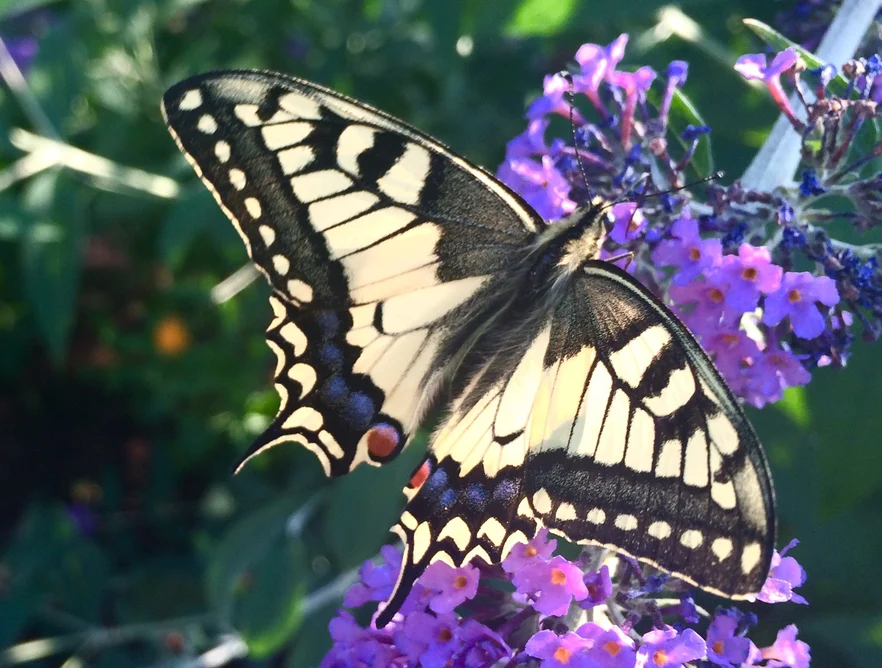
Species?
Papilio machaon
